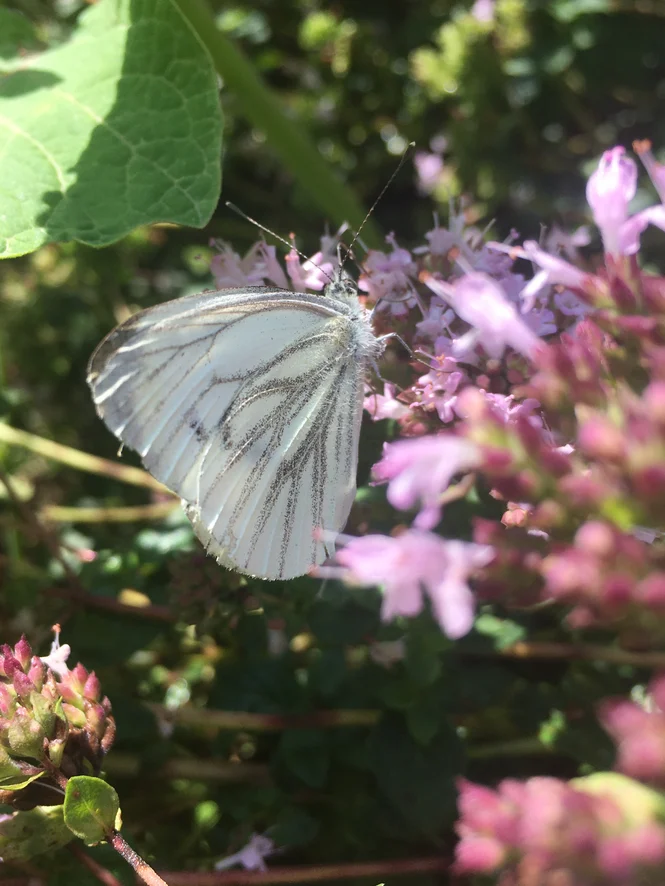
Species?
Pieris napi
